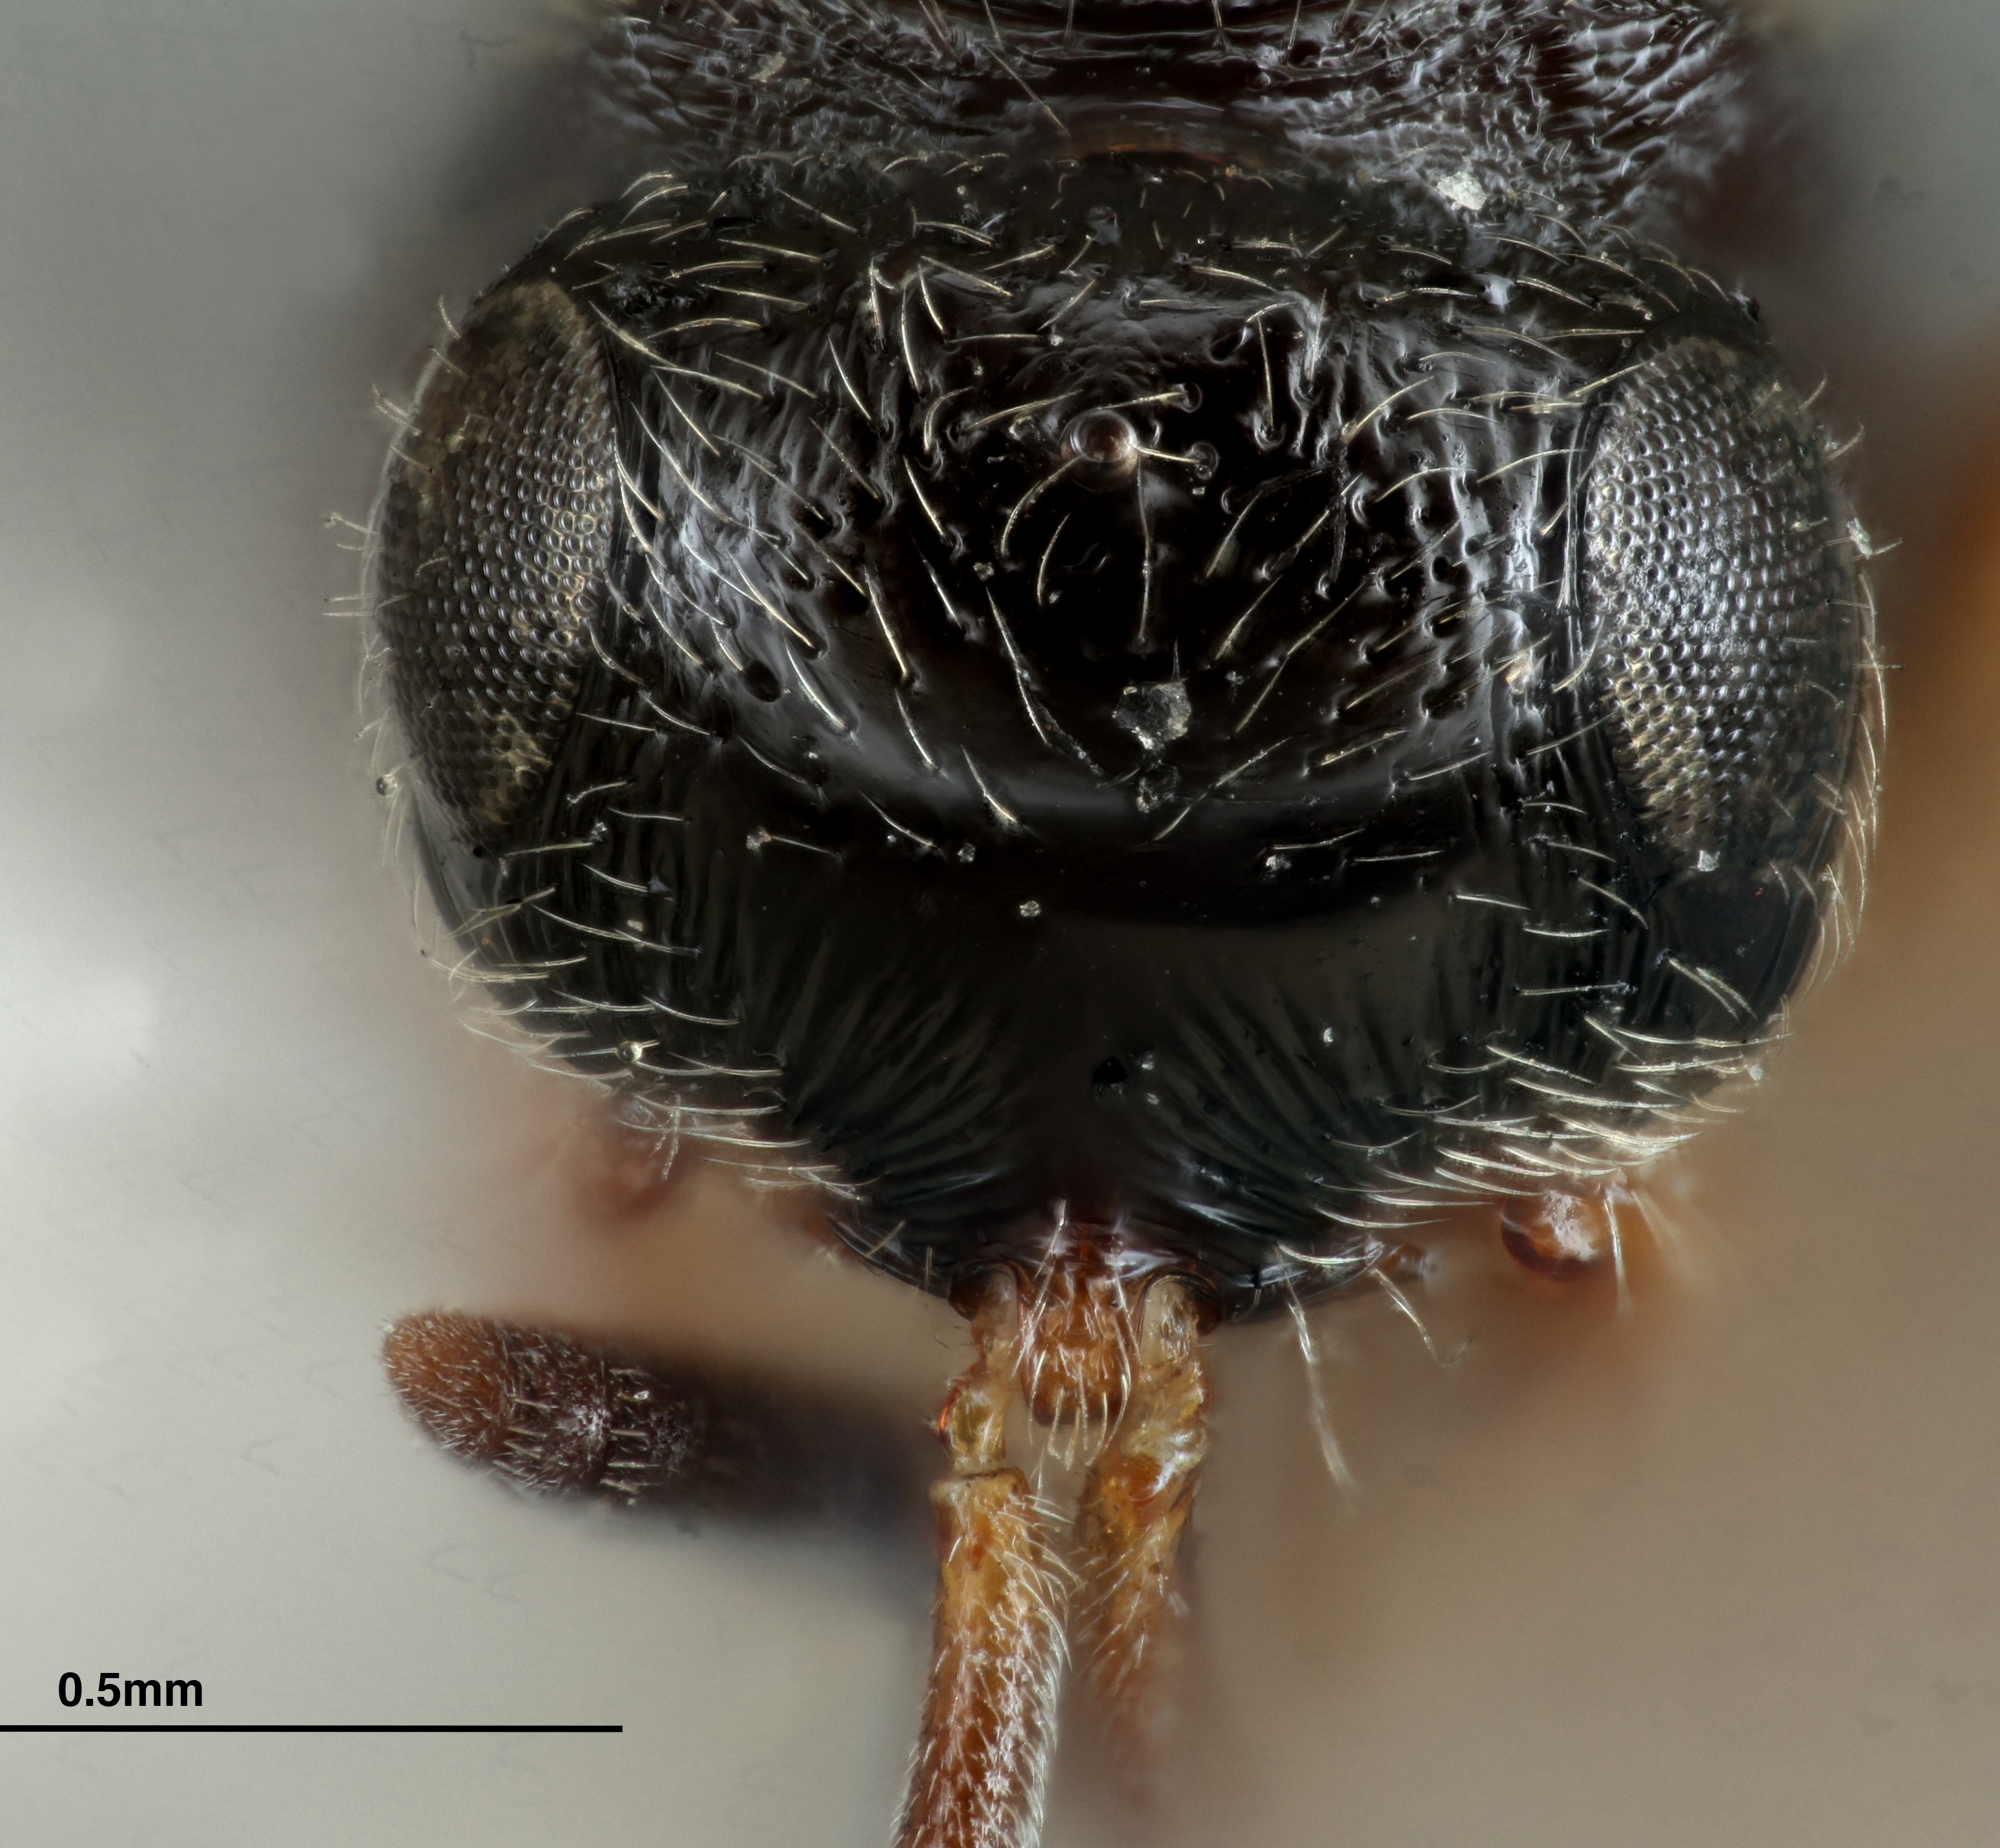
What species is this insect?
Teleas coxalis
